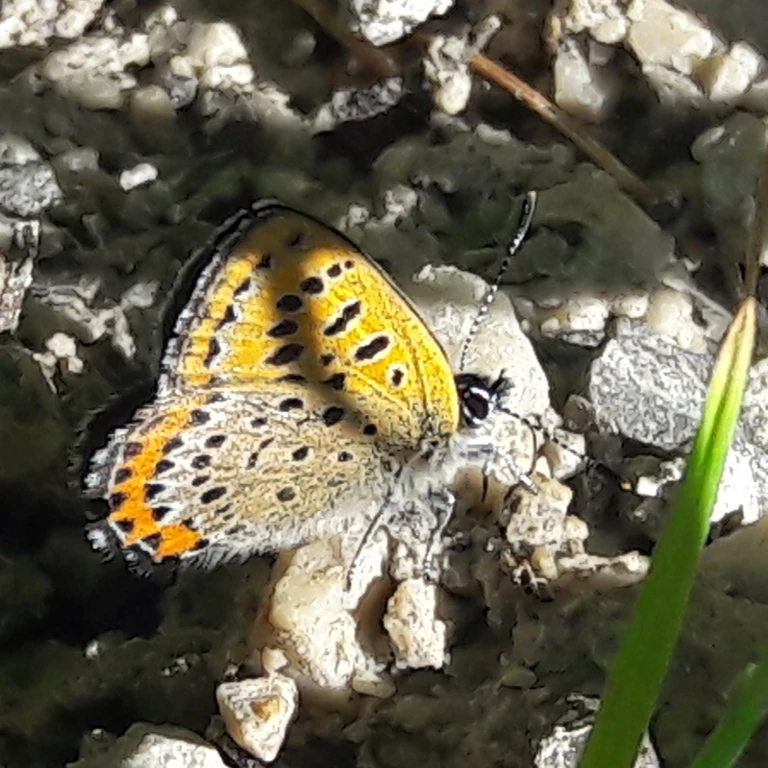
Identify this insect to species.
Lycaena helle (also Helleia helle)
